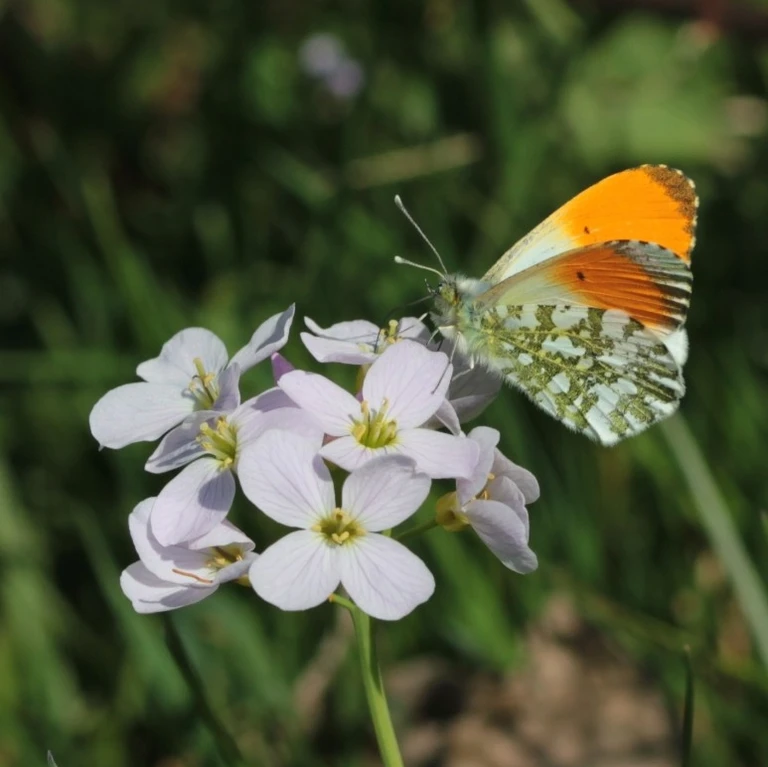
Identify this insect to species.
Anthocharis cardamines
